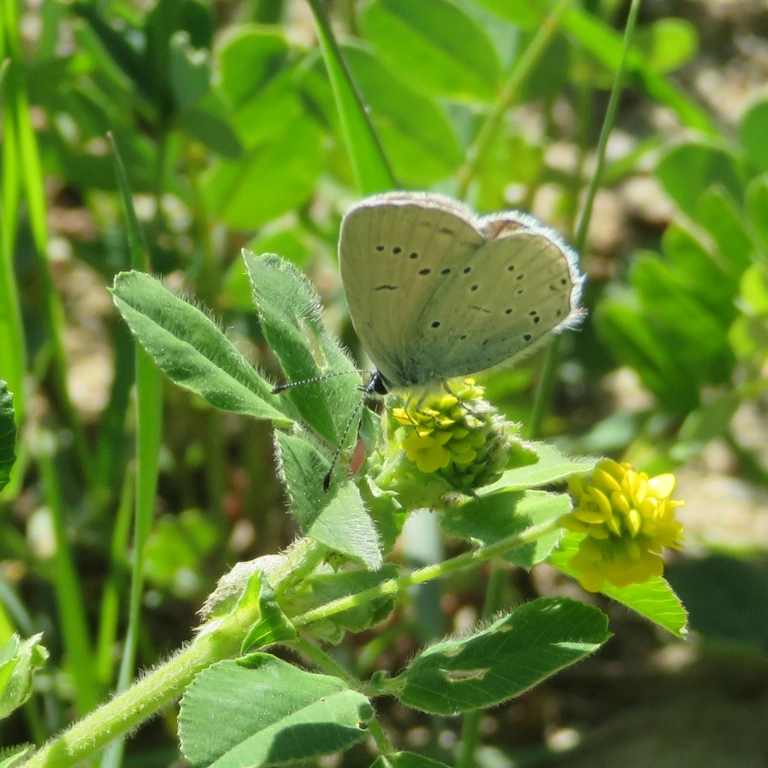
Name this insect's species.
Cupido decolorata (also Elkalyce decolorata)
